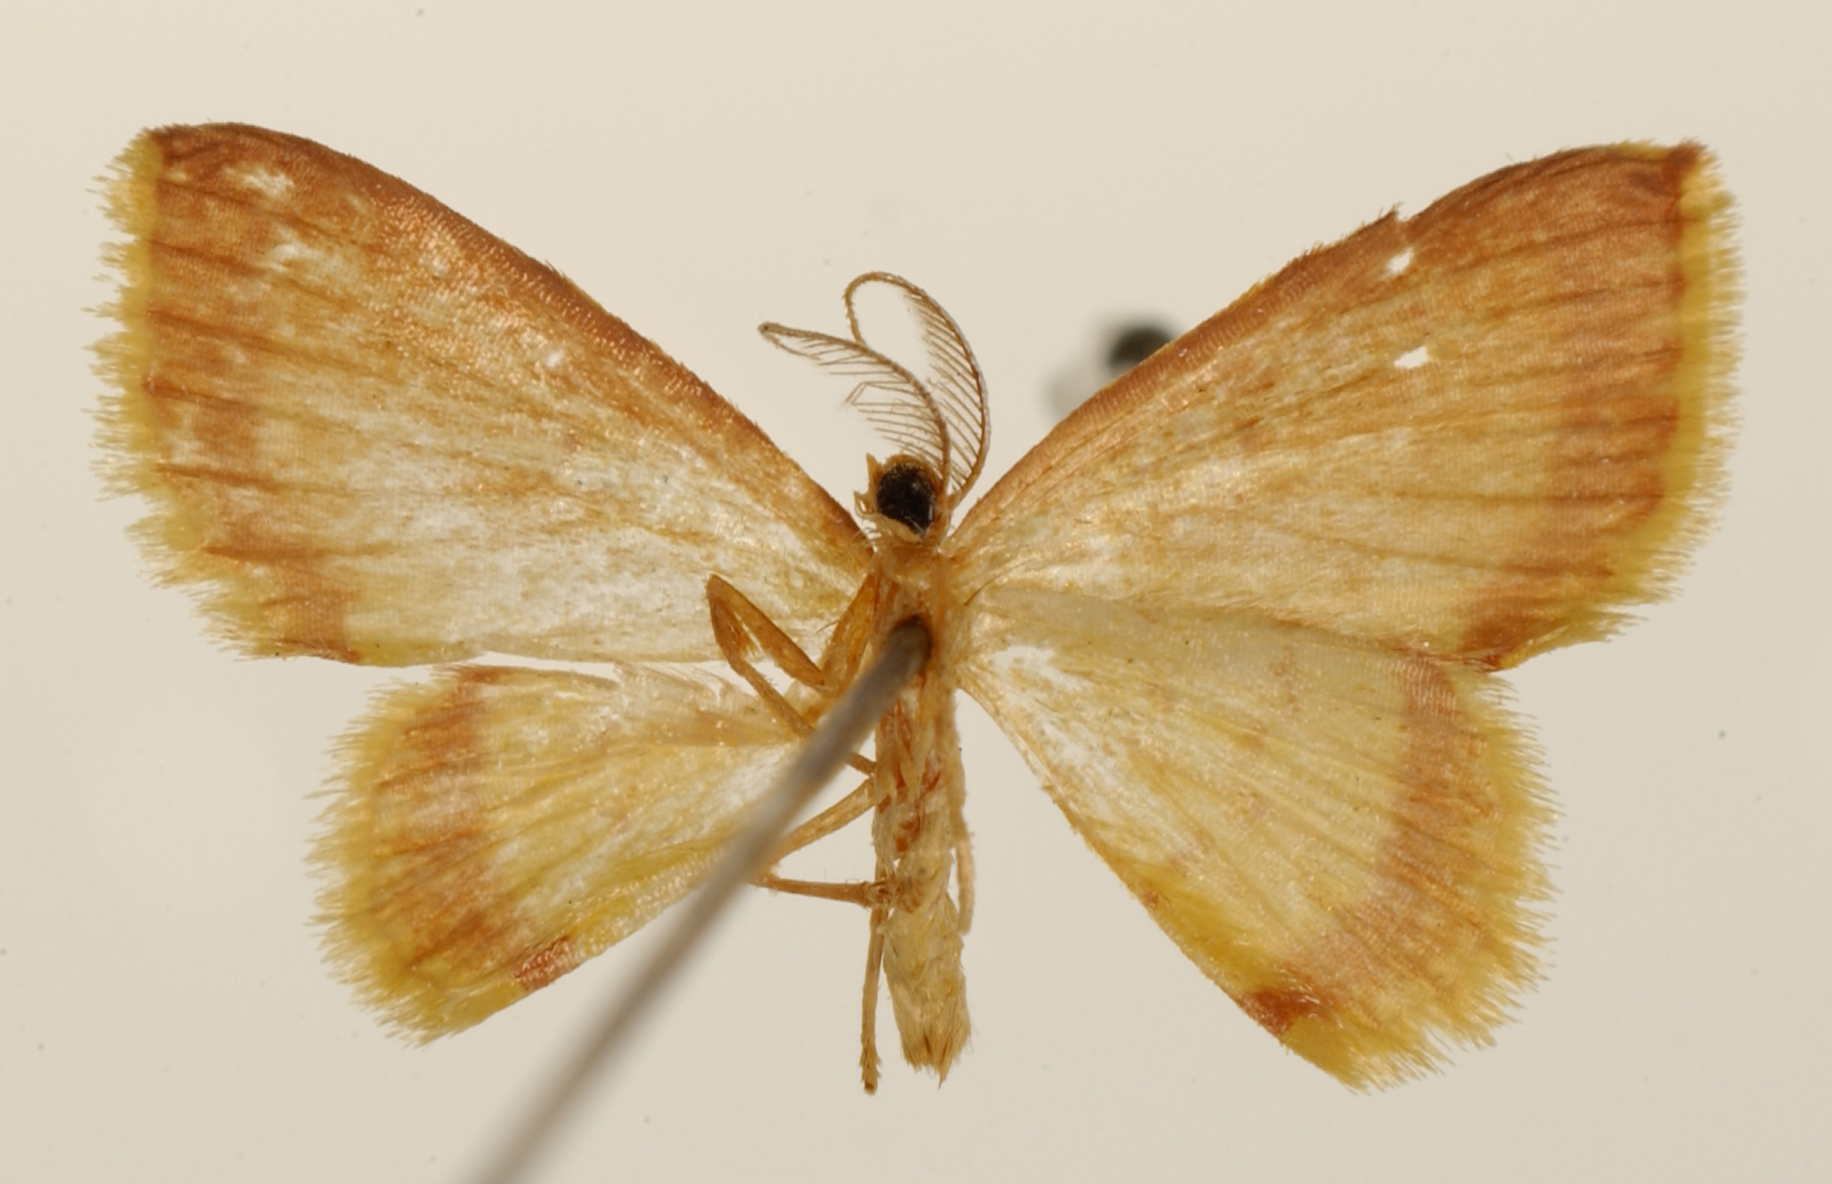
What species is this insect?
Cambogia roseocincta
